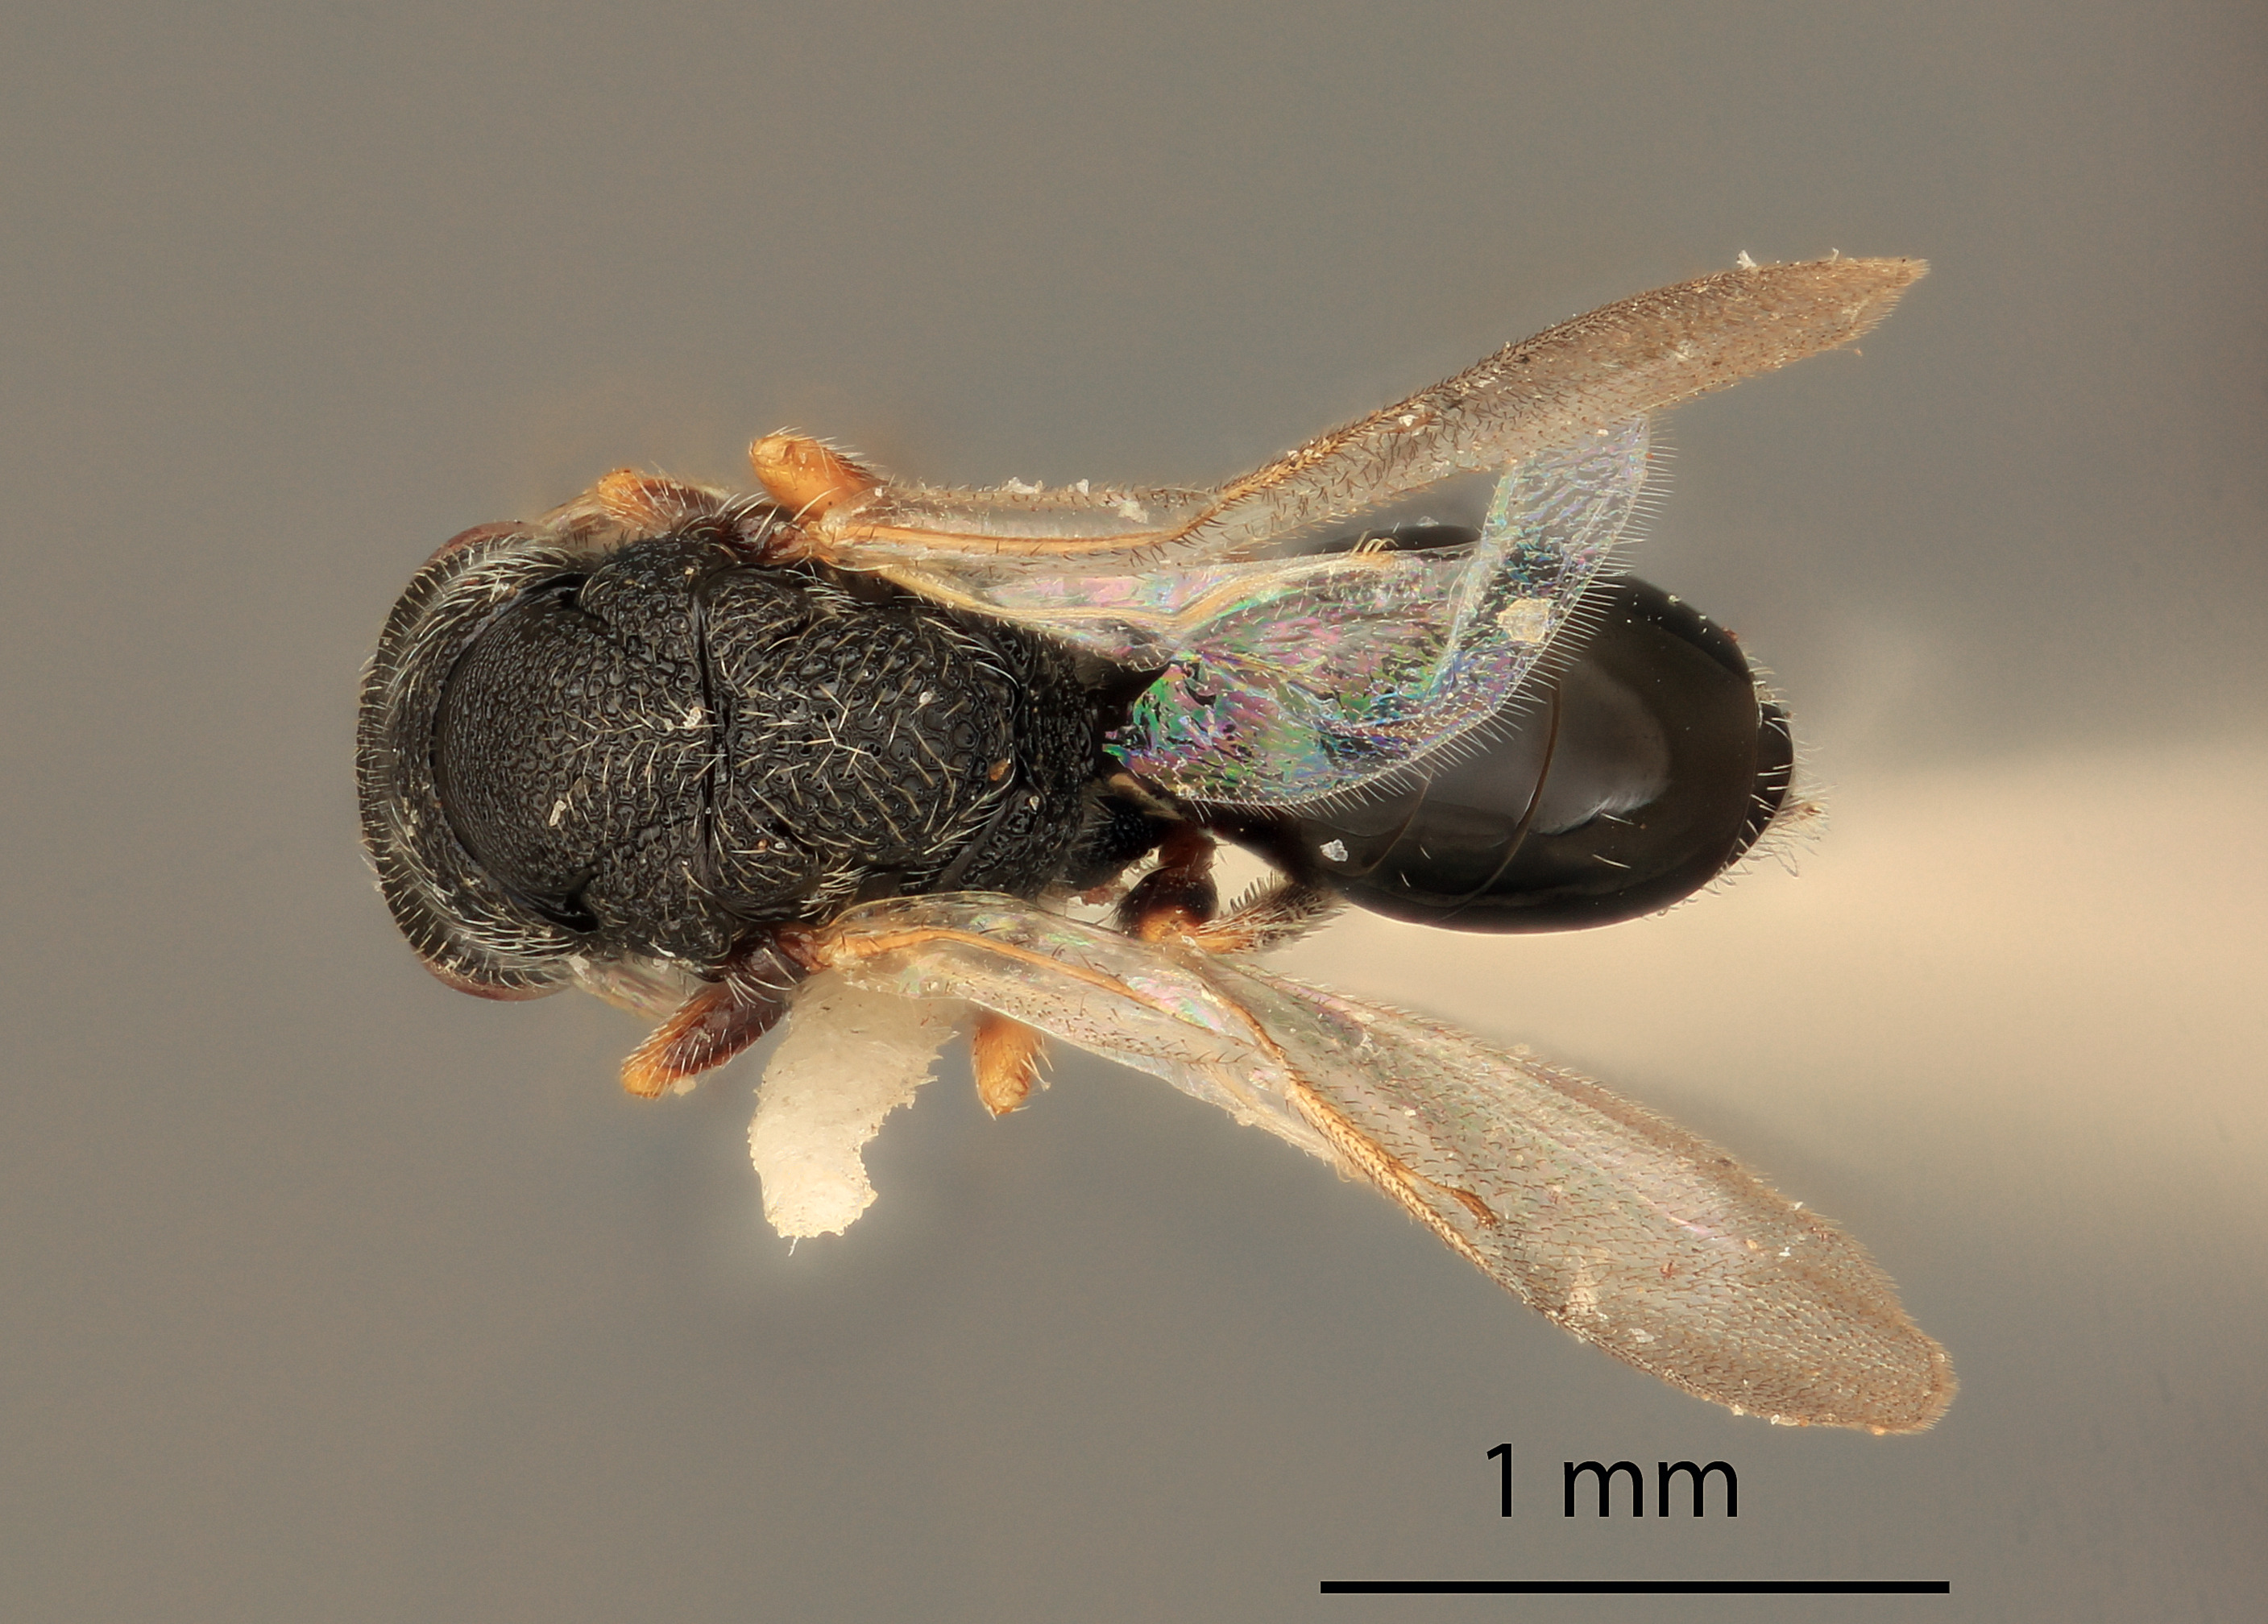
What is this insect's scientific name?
Eurytoma squamosa
